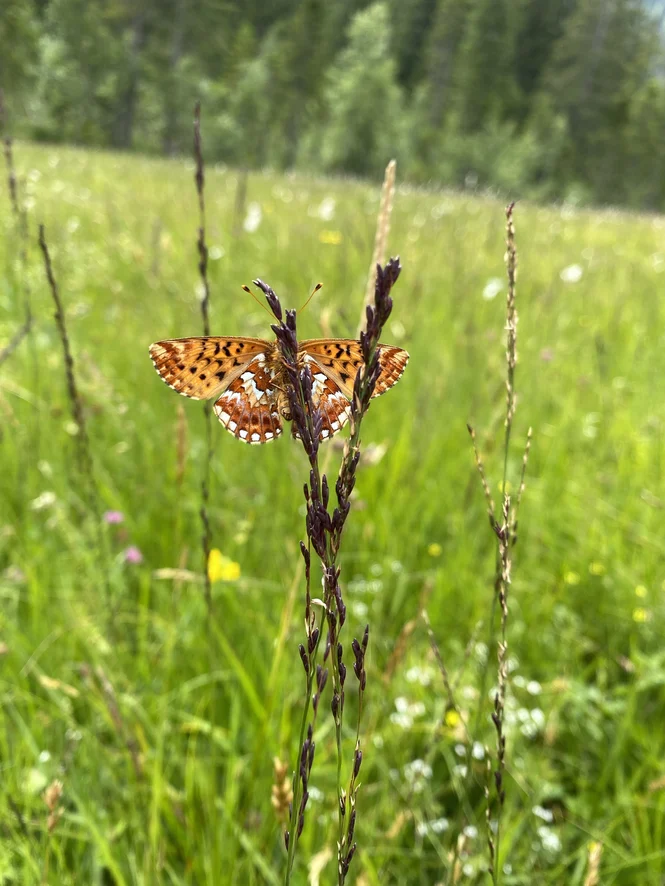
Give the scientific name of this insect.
Boloria aquilonaris
